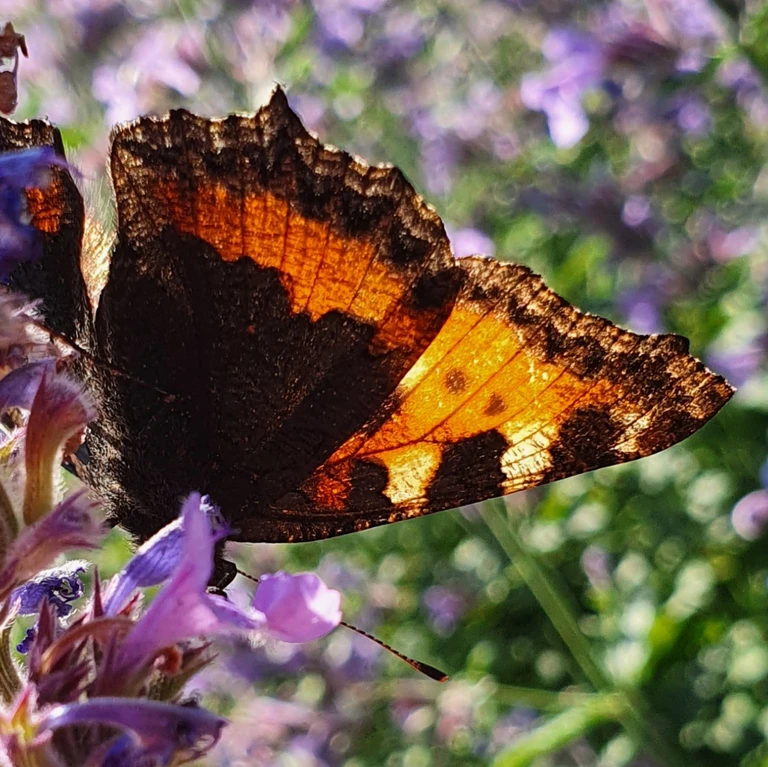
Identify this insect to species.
Aglais urticae
